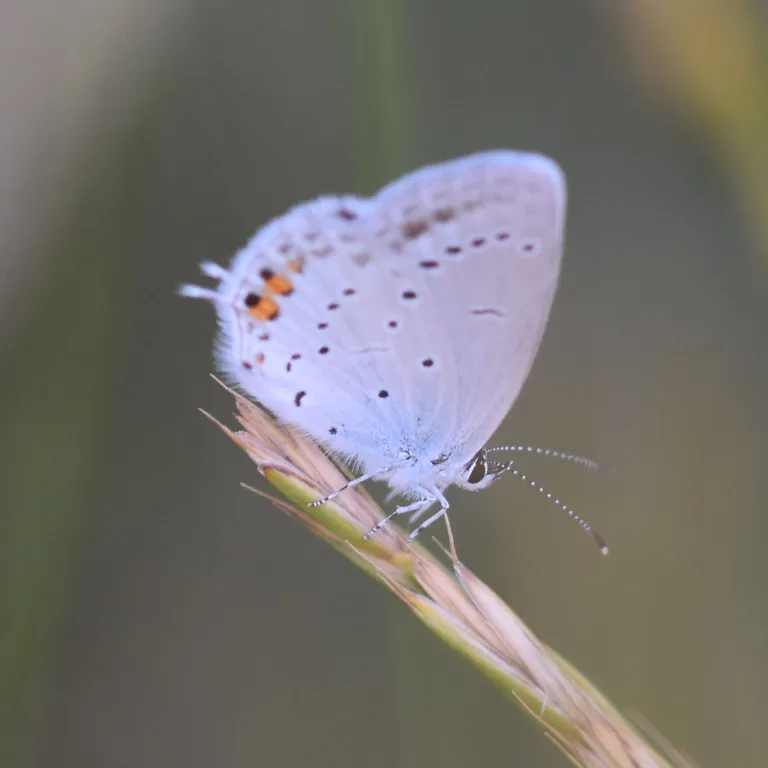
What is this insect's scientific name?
Cupido argiades (also Elkalyce argiades)
